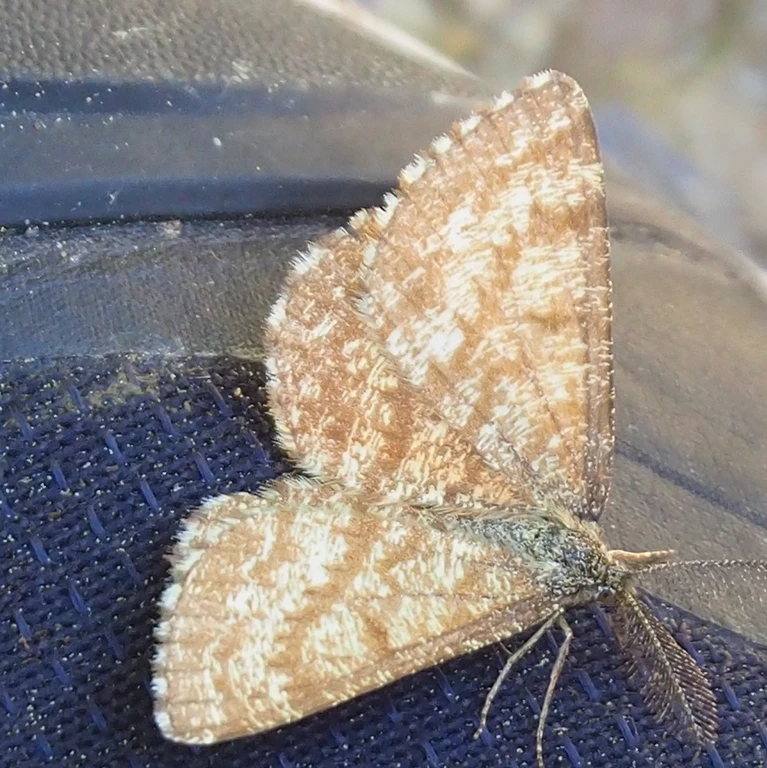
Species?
Ematurga atomaria
